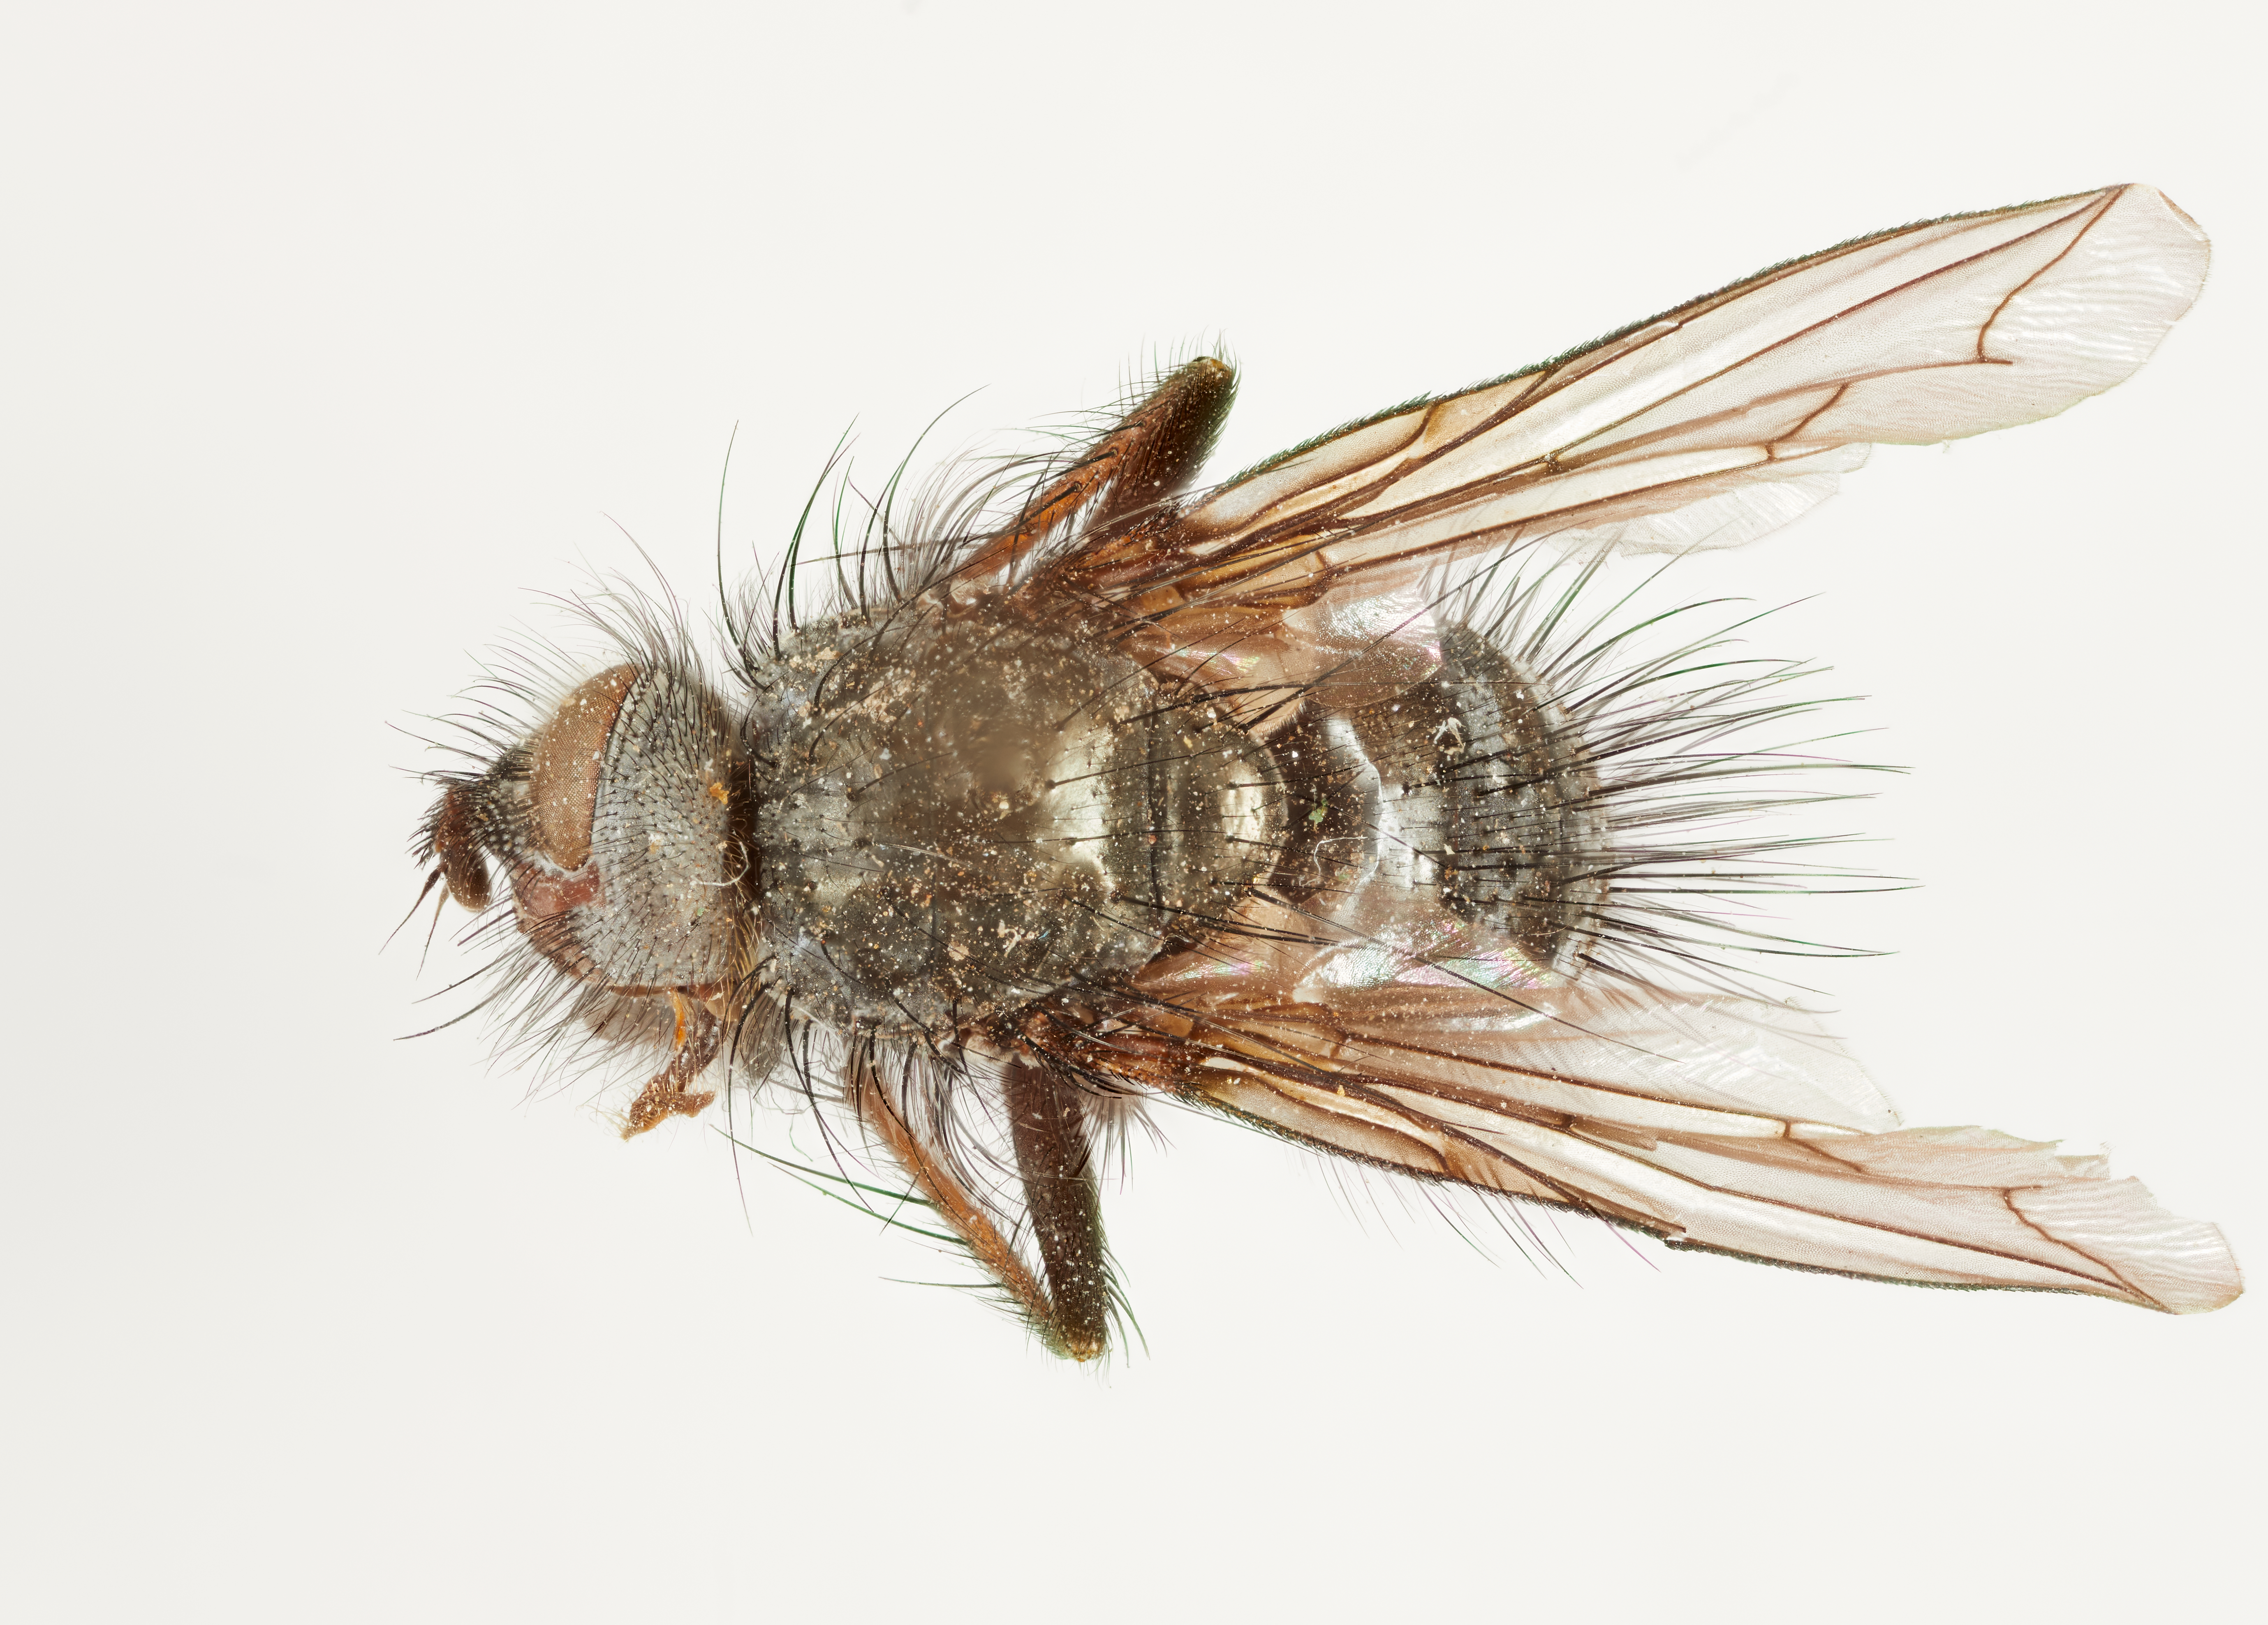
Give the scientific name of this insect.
Muscopteryx tibialis
